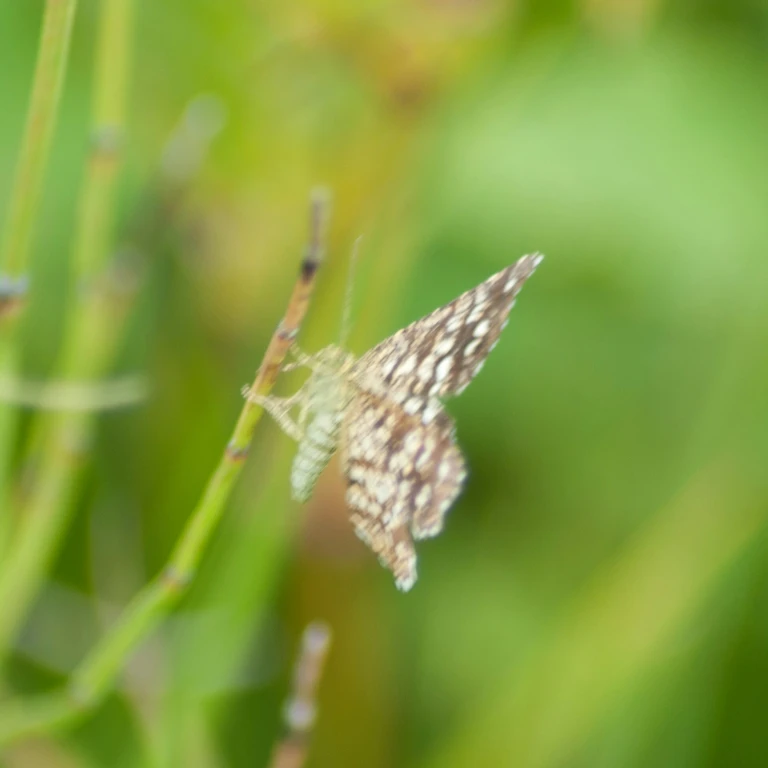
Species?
Chiasmia clathrata
